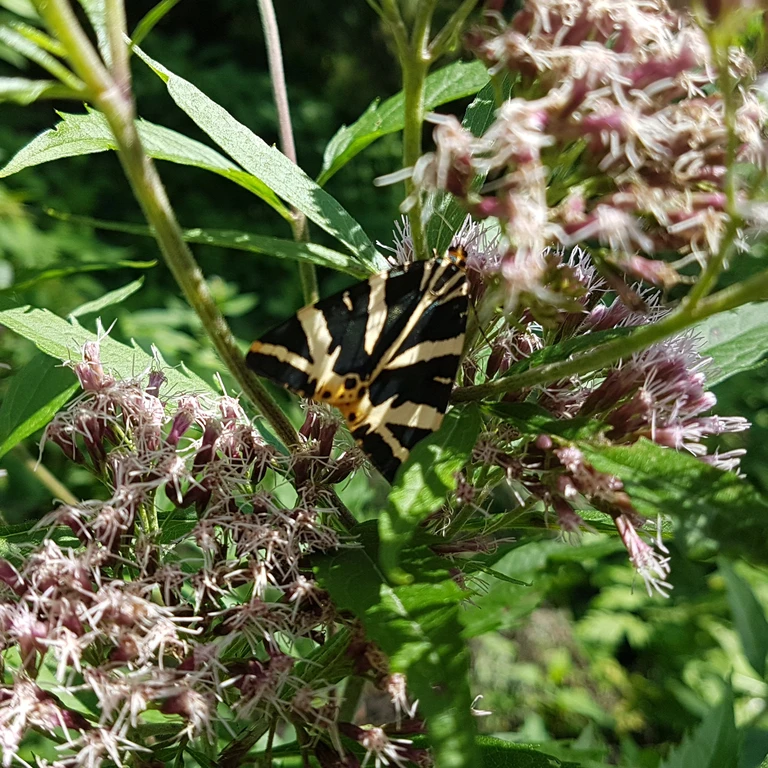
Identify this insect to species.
Euplagia quadripunctaria
